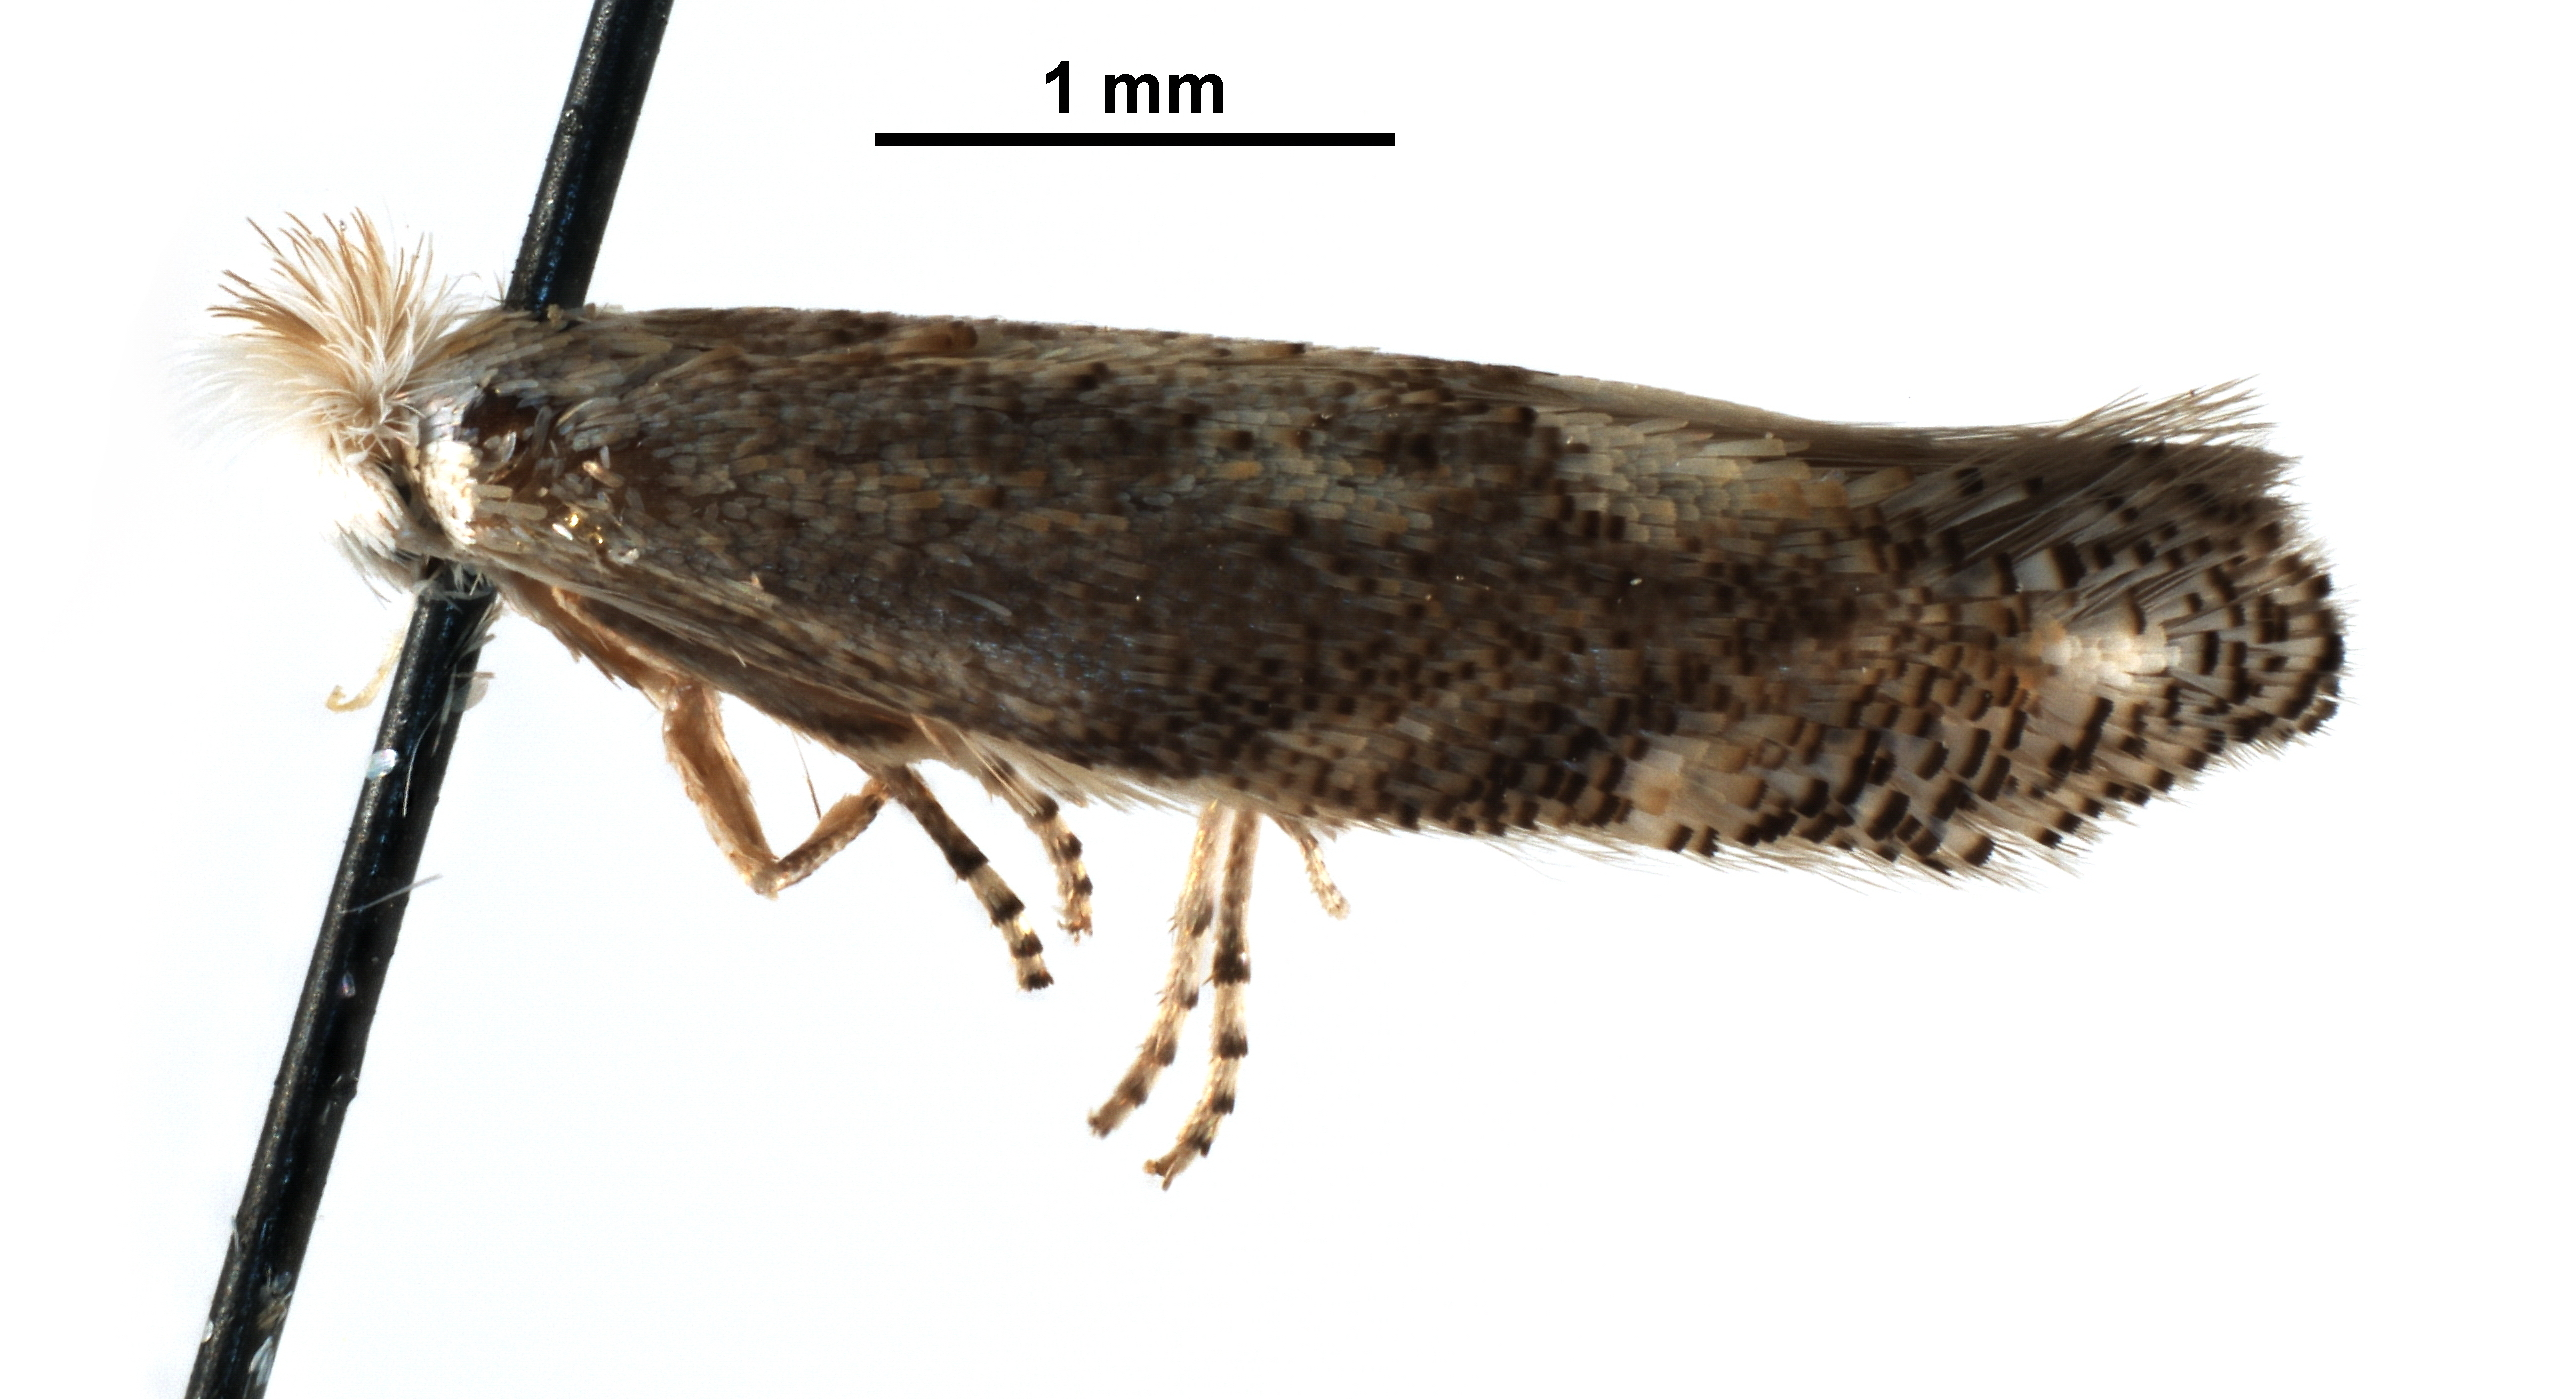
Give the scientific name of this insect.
Bucculatrix flourensiae
